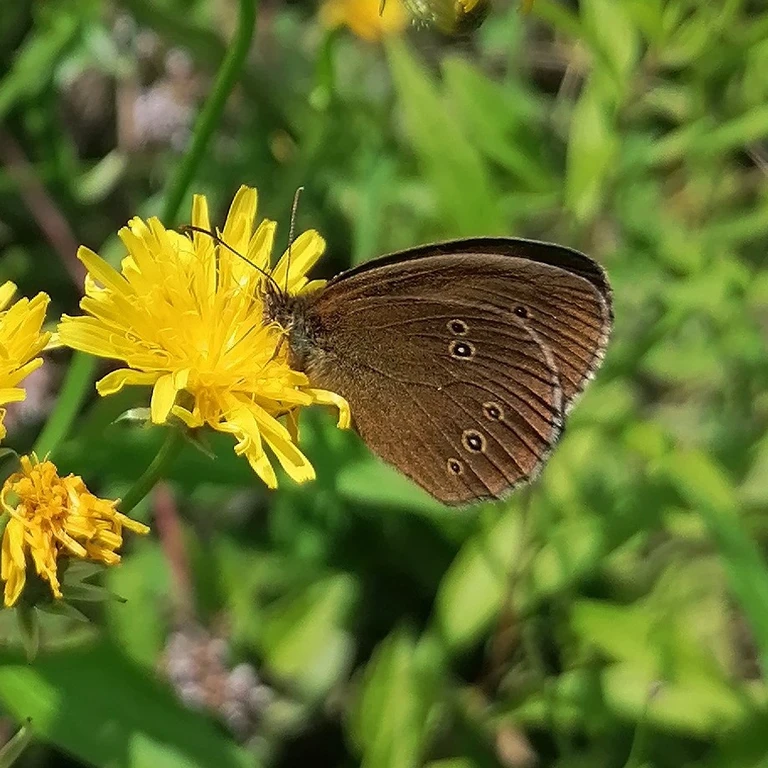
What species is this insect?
Aphantopus hyperantus
